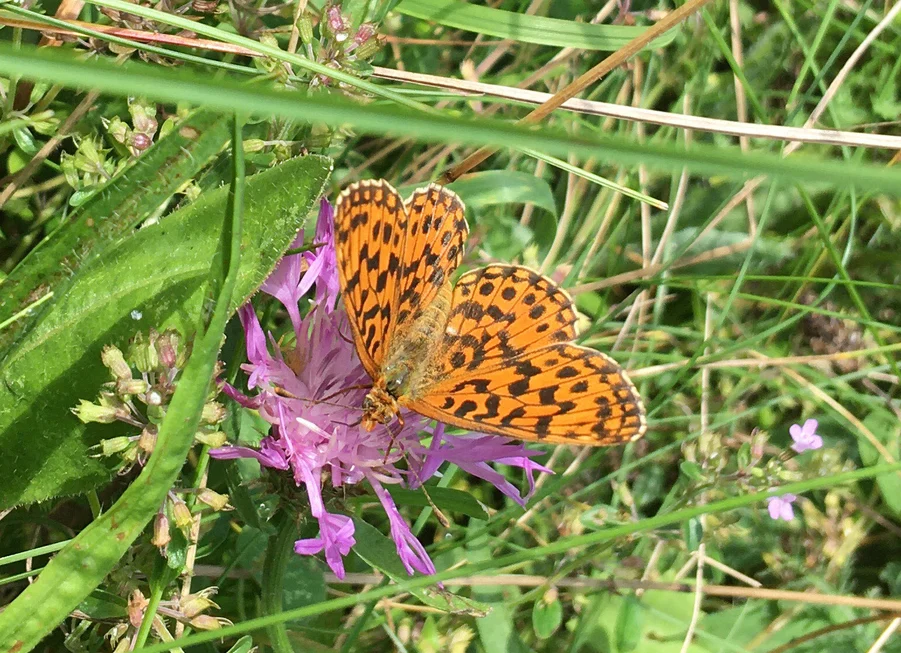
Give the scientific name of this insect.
Boloria dia
